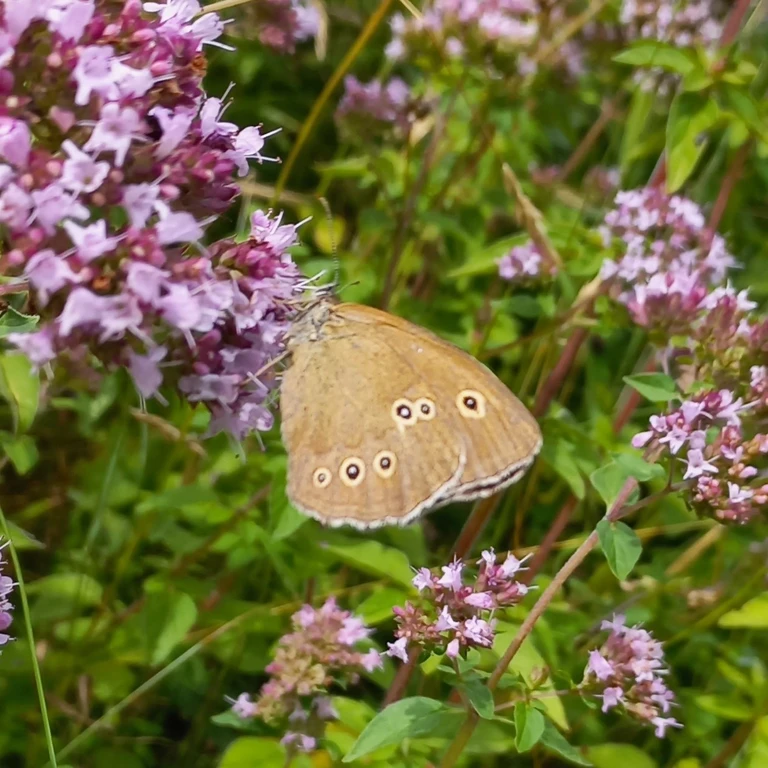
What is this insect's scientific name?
Aphantopus hyperantus
